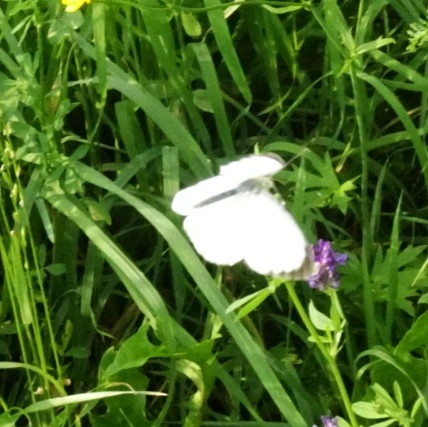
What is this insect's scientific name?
Pieris brassicae
